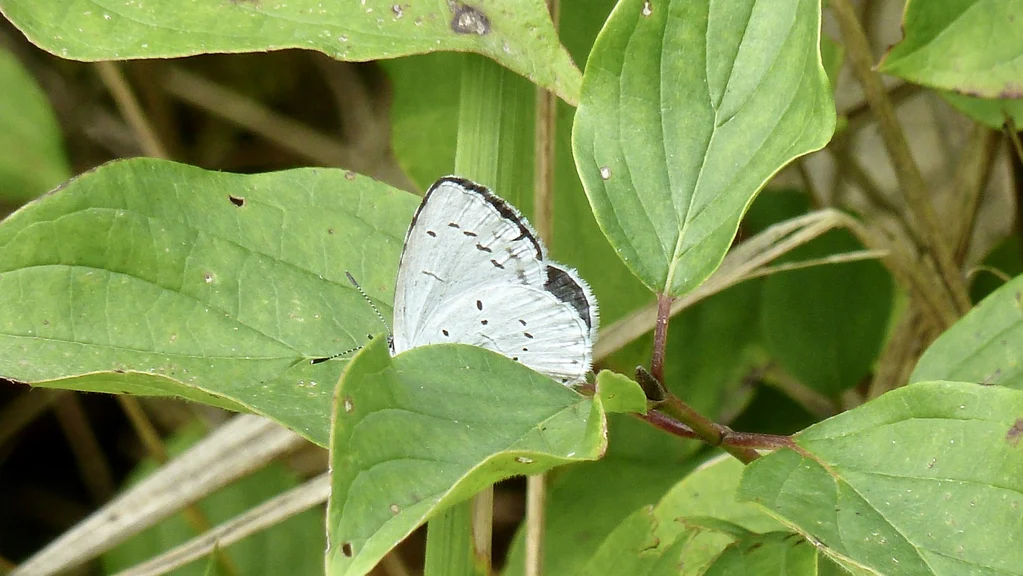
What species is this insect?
Celastrina argiolus
